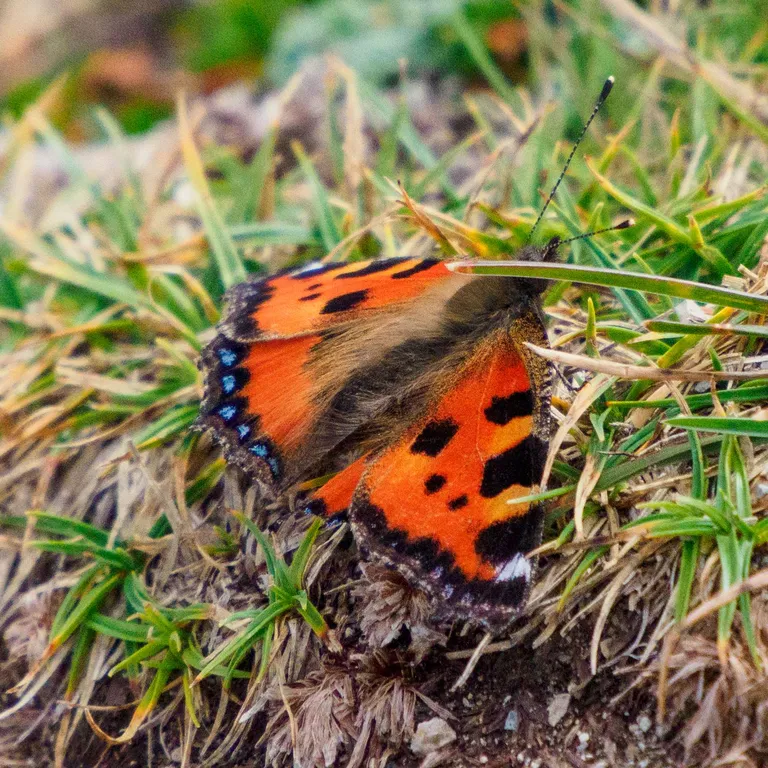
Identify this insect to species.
Aglais urticae
